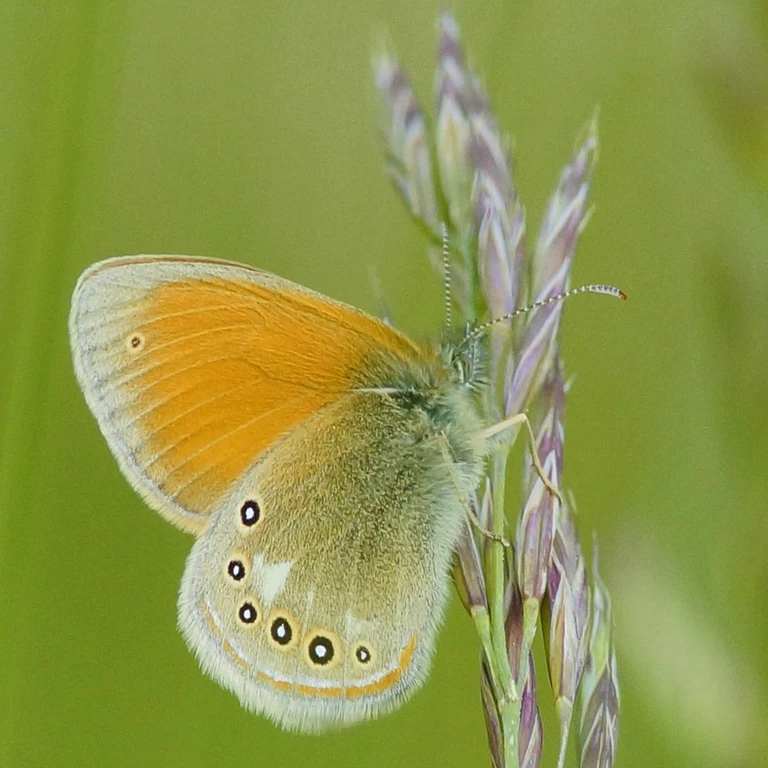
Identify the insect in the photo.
Coenonympha glycerion (also Coenonympha iphis)
